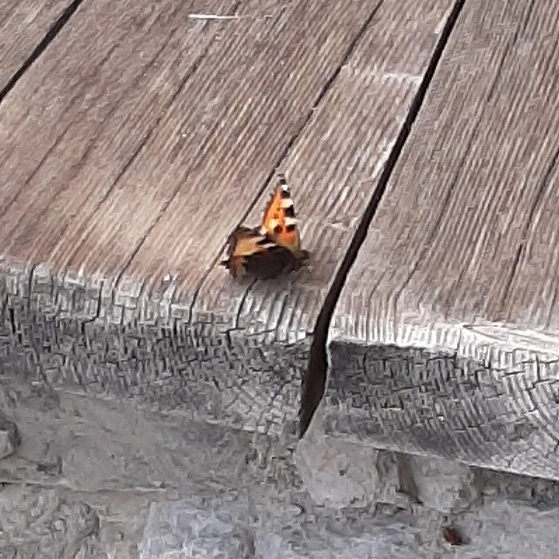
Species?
Aglais urticae
